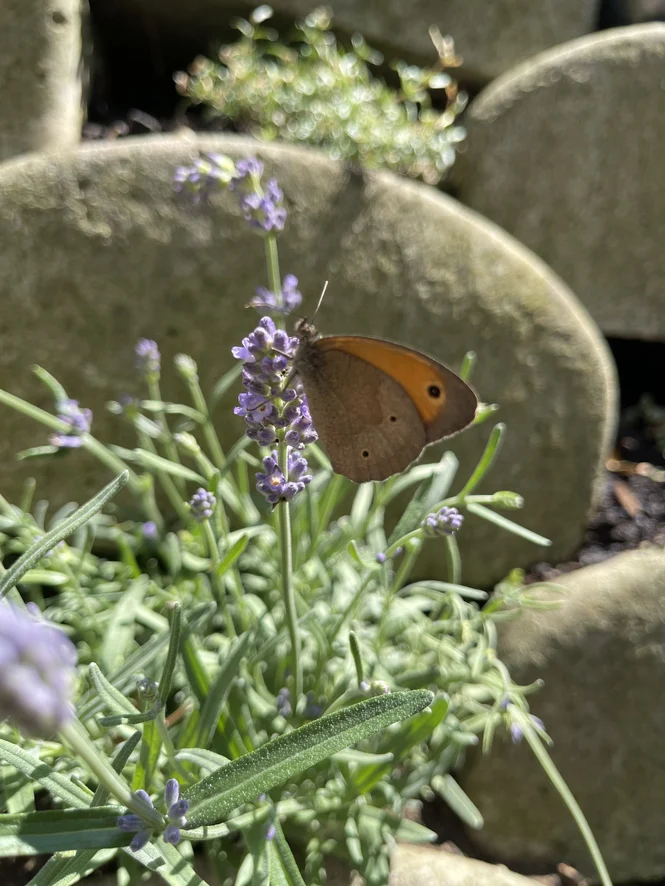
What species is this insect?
Maniola jurtina
